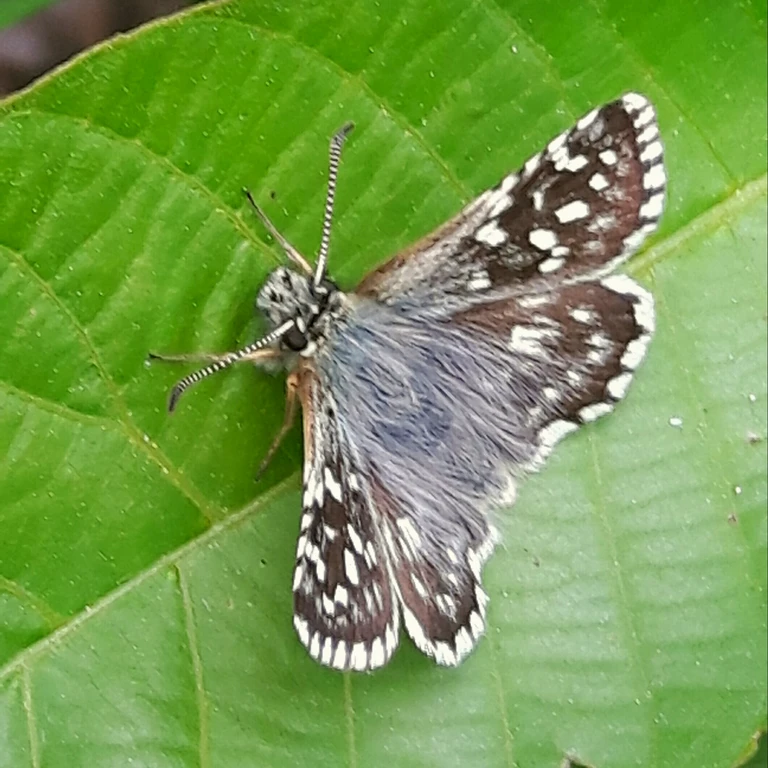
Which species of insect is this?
Pyrgus malvae
